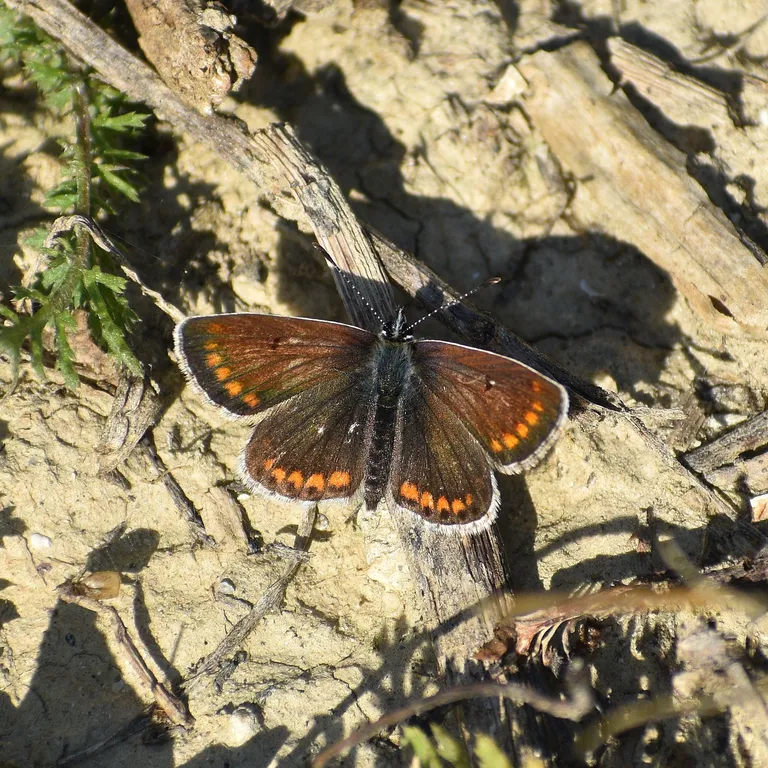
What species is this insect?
Aricia agestis/artaxerxes
